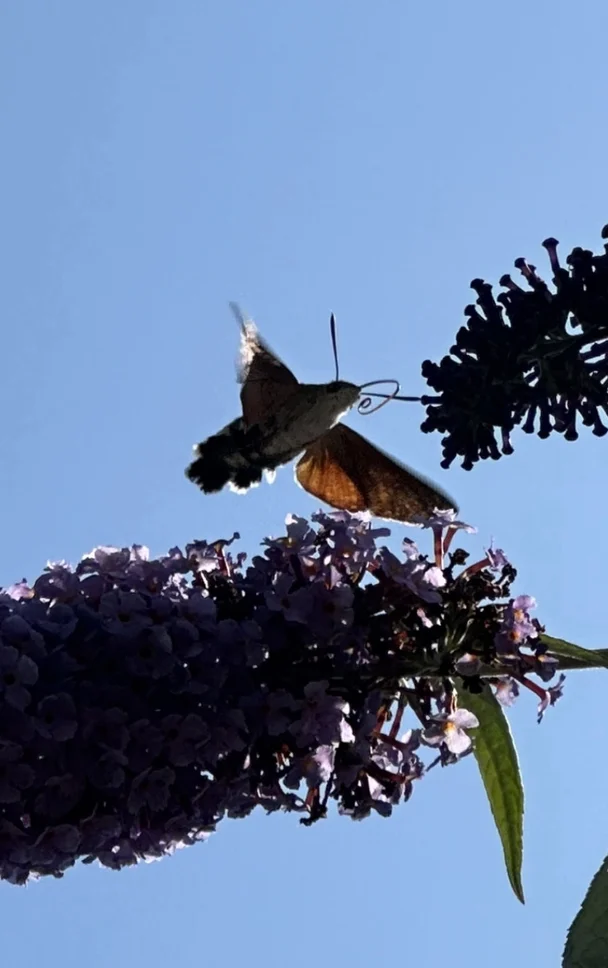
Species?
Macroglossum stellatarum
